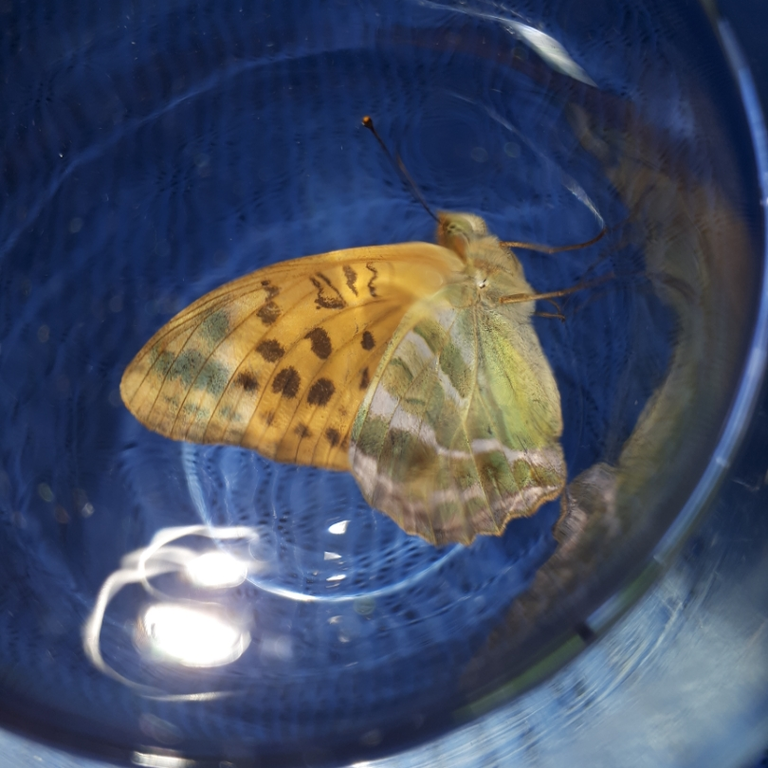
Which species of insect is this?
Argynnis paphia
